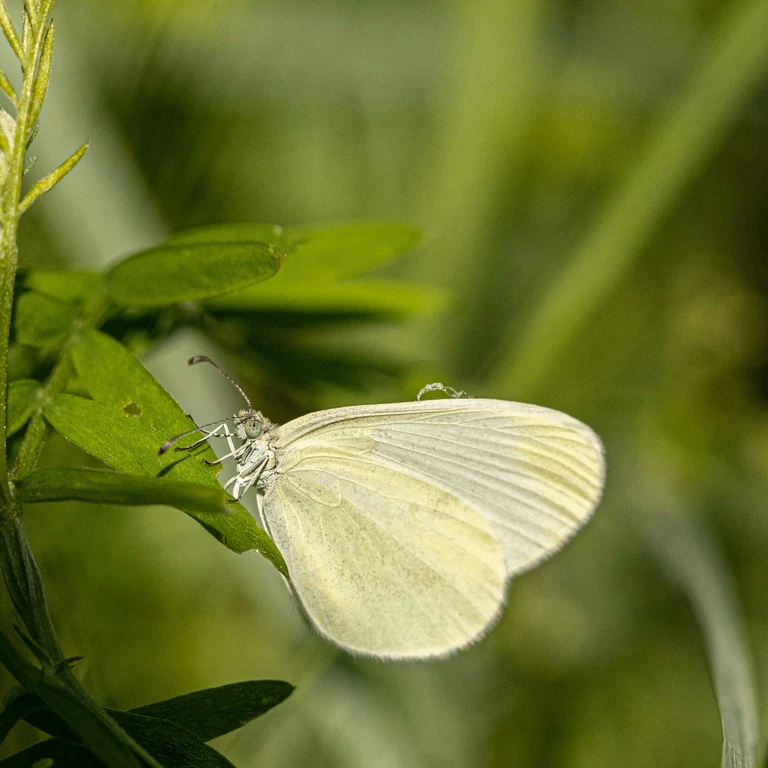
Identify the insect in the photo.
Leptidea sinapis/juvernica
